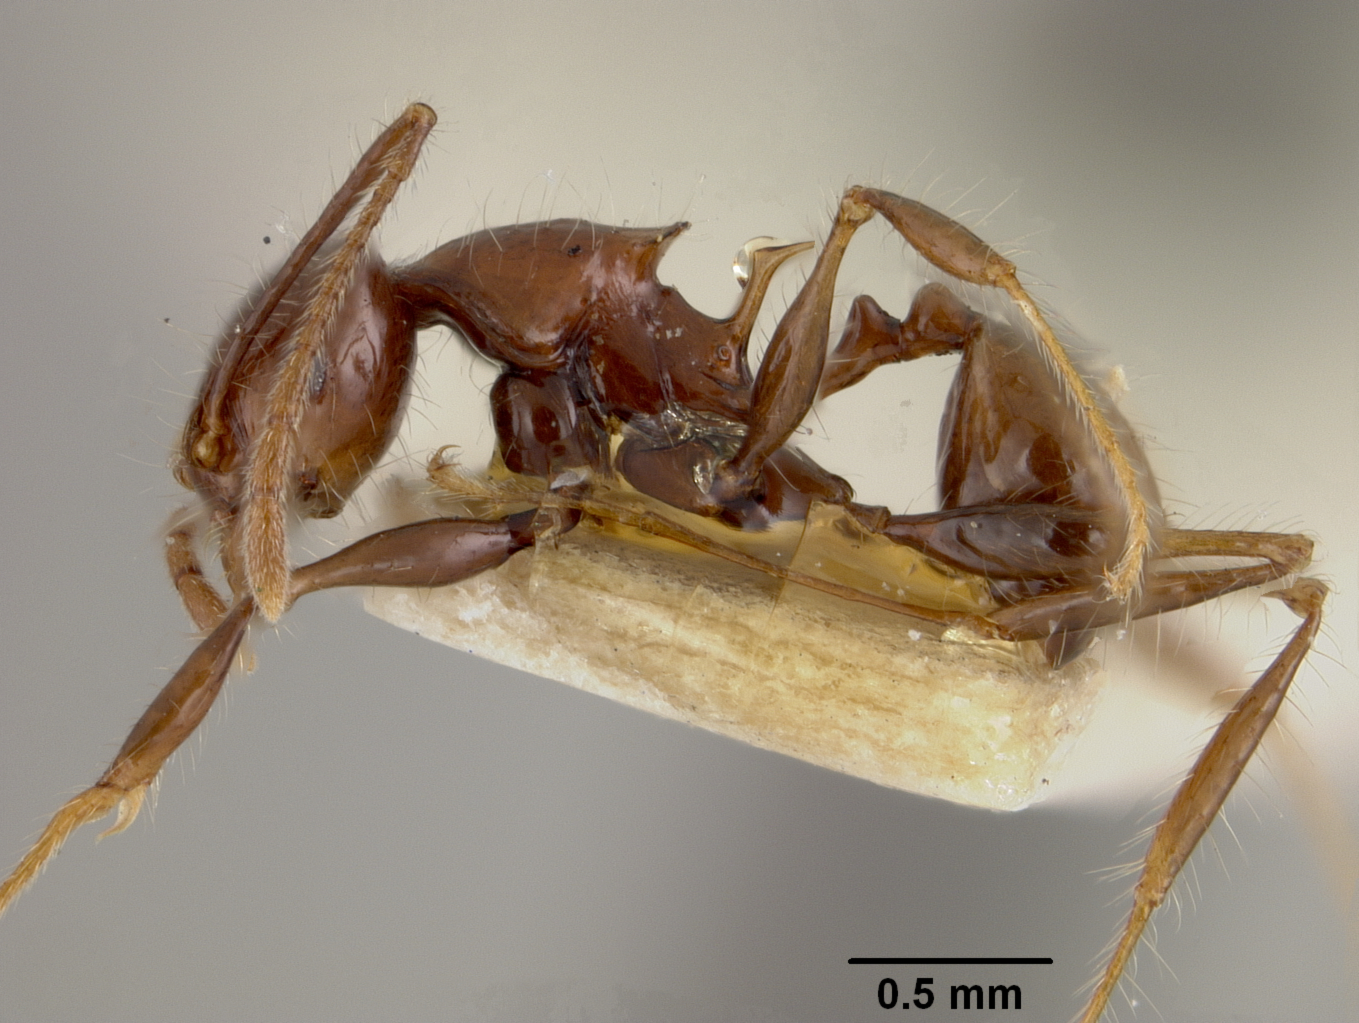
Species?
Pheidole colaensis
